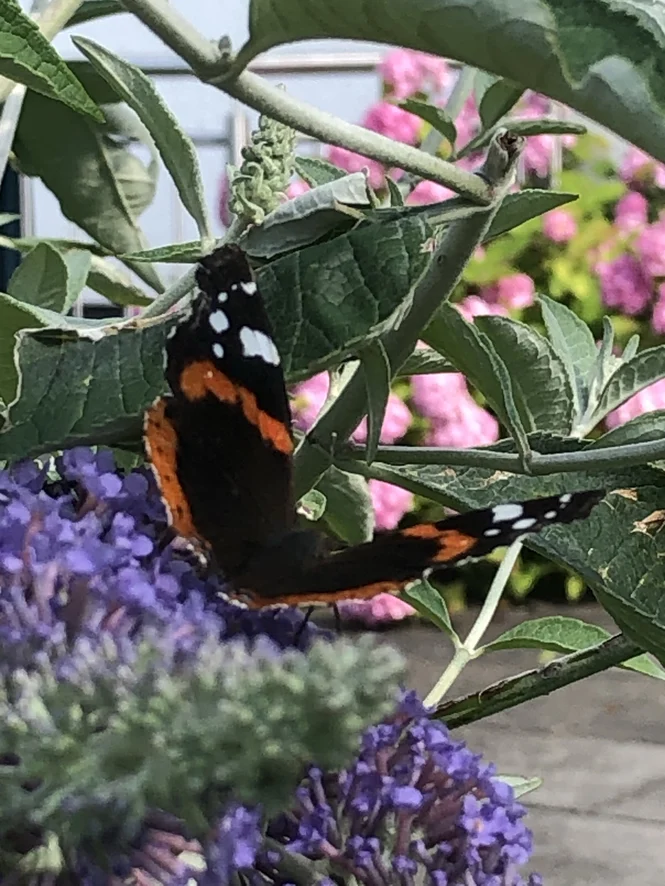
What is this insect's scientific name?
Vanessa atalanta
